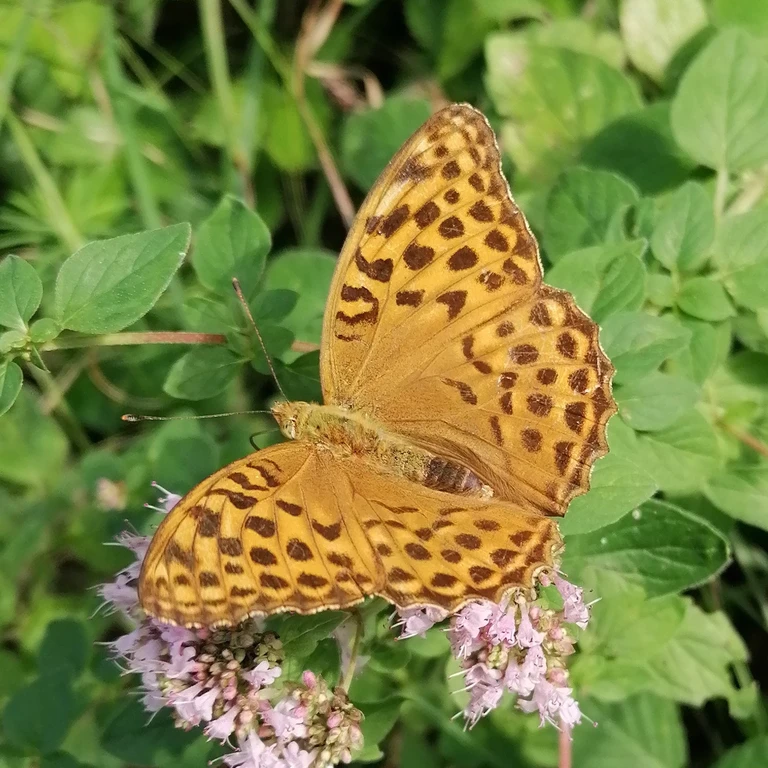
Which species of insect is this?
Argynnis paphia
